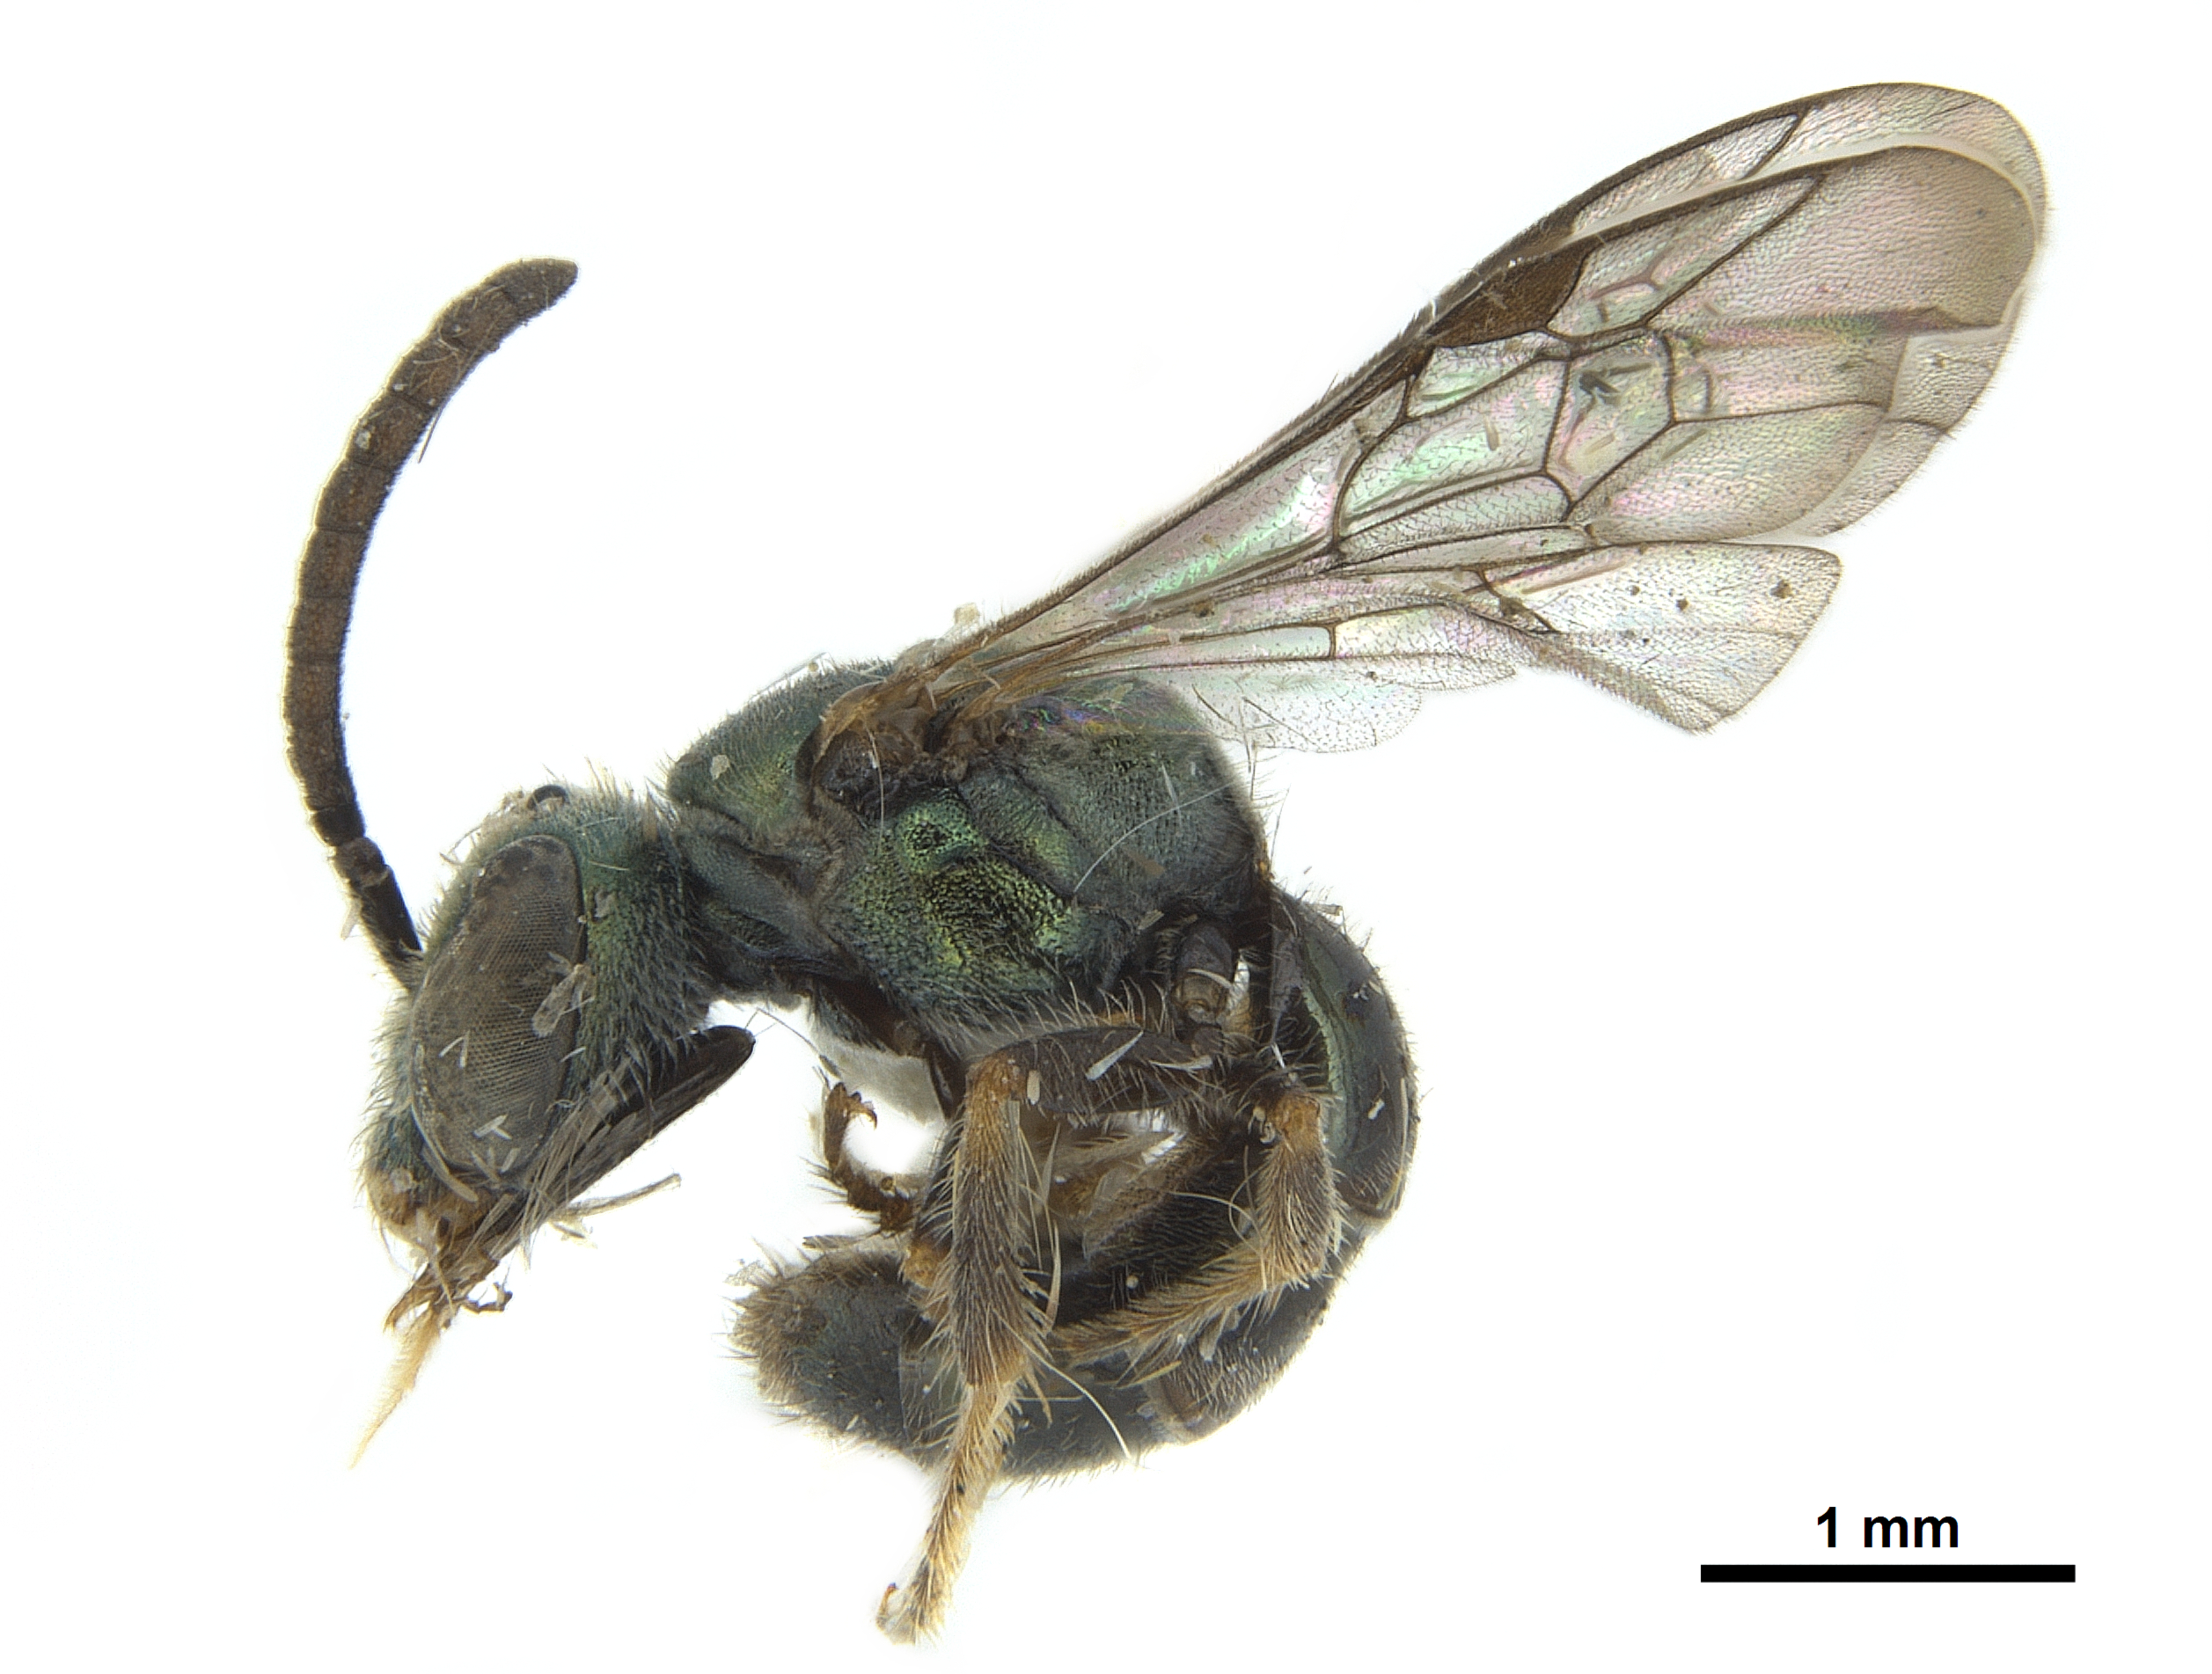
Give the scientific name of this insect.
Pereirapis semiaurata
